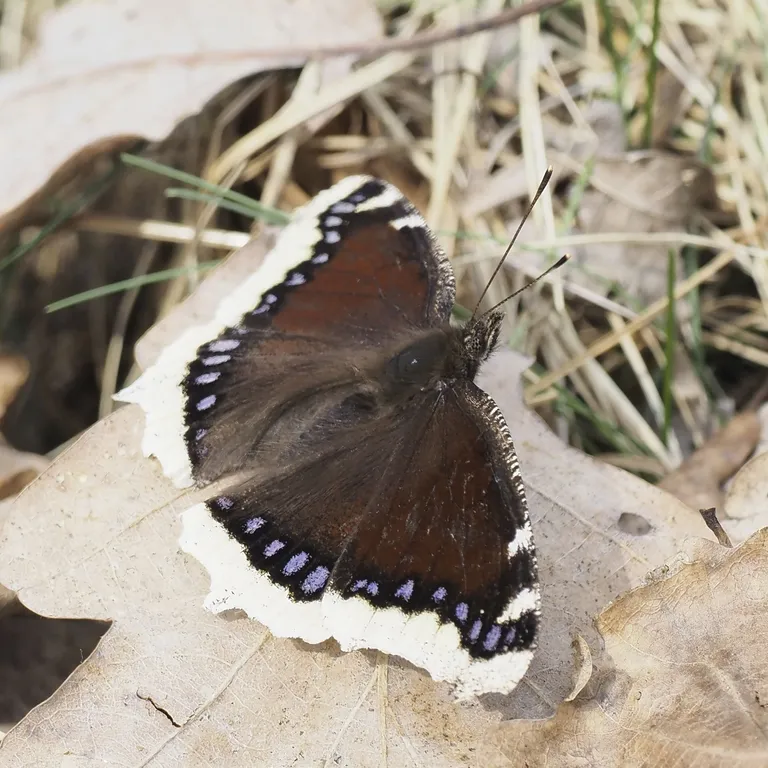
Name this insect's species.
Nymphalis antiopa
